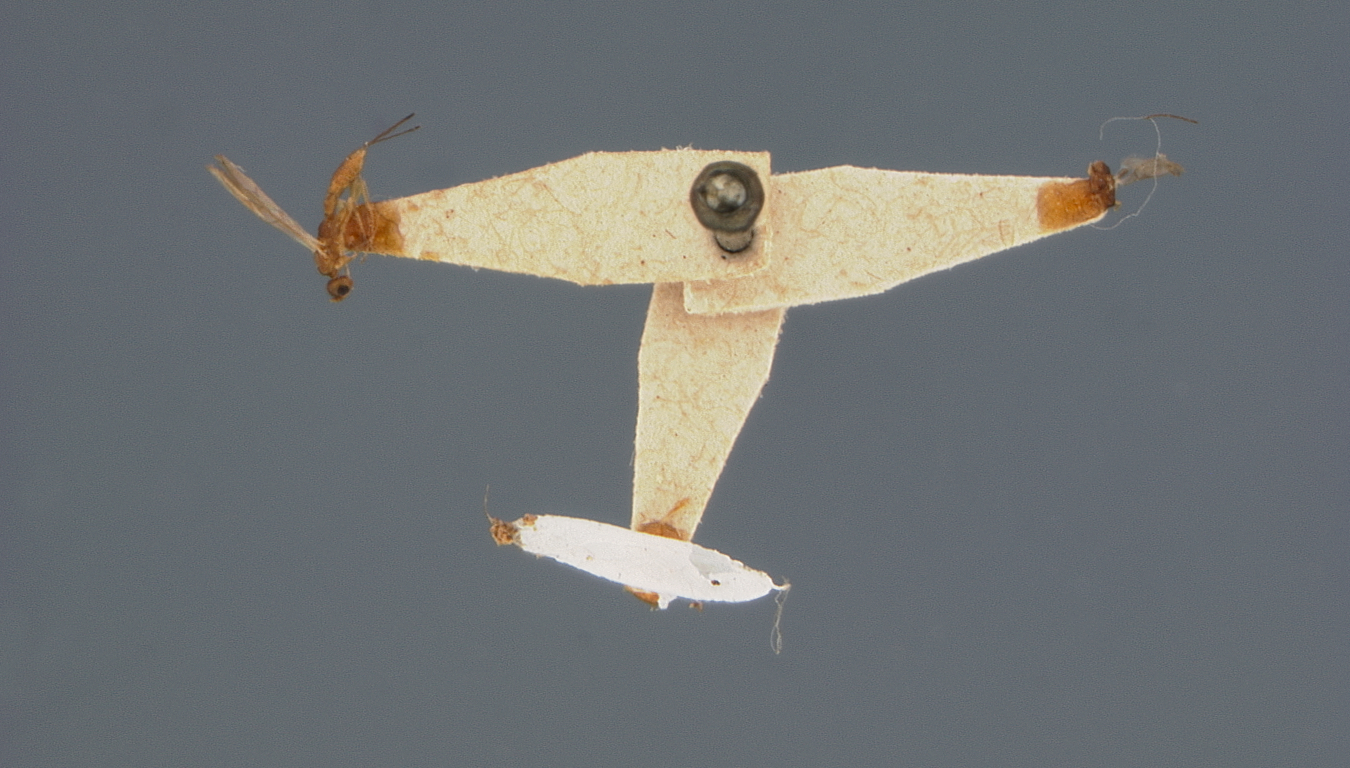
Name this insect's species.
Caenophanes languriae
